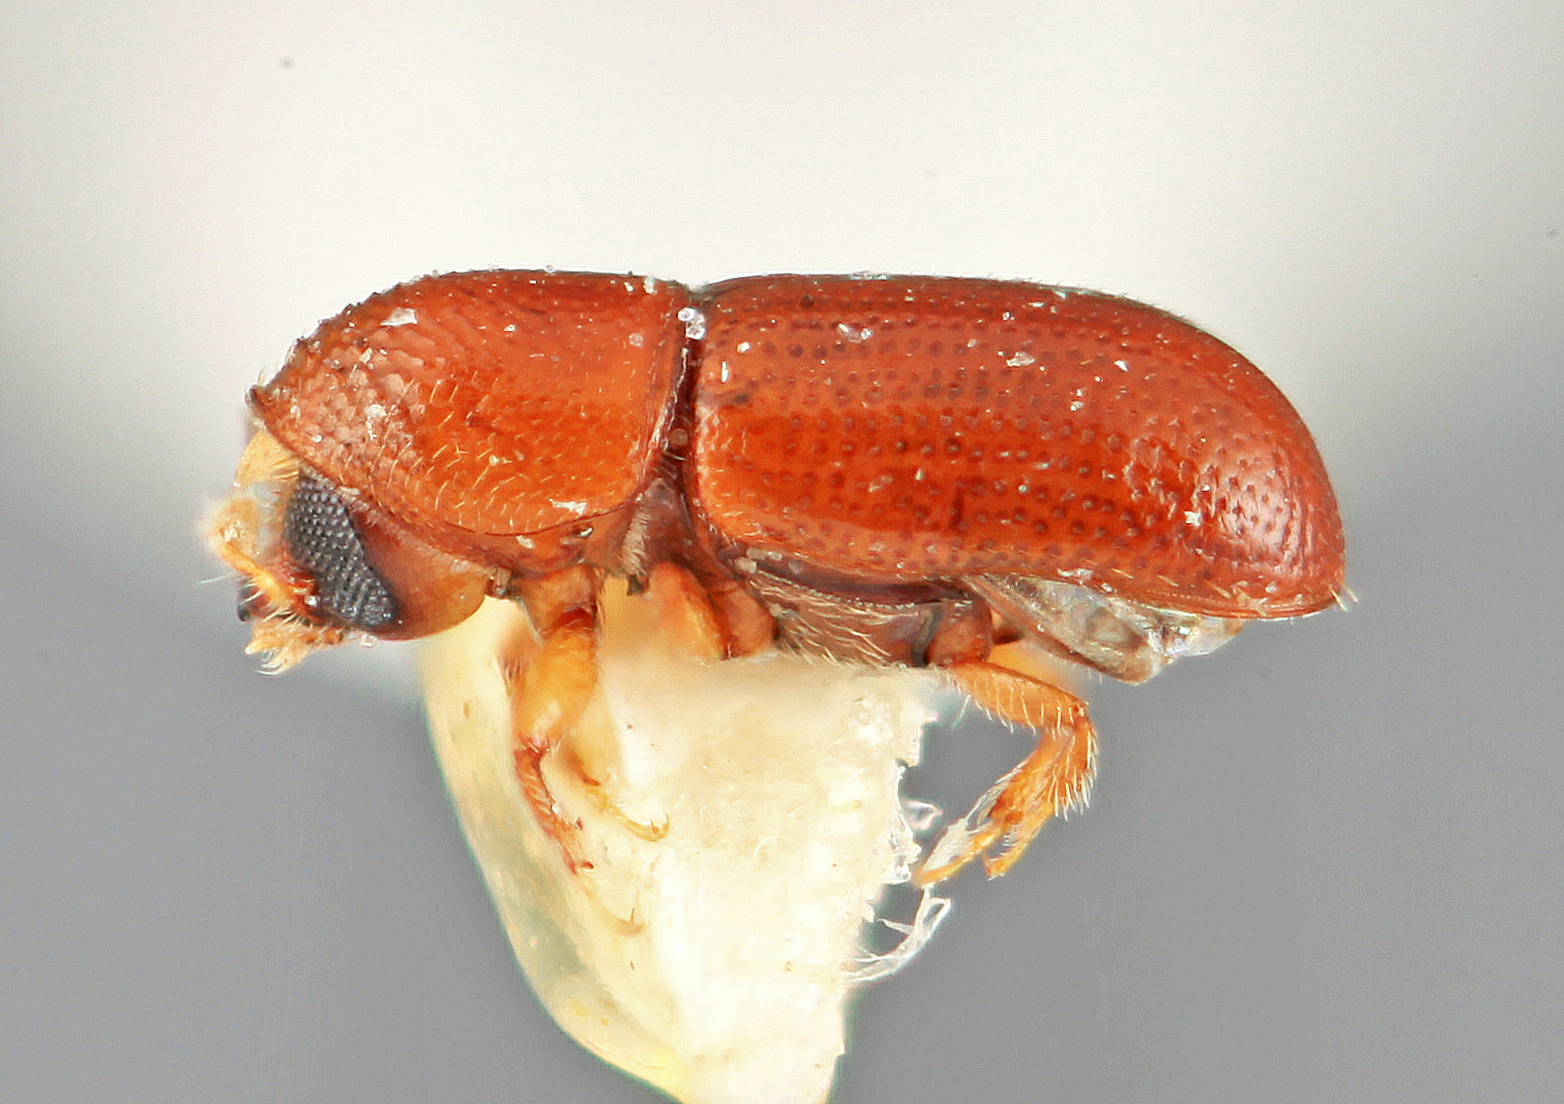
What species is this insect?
Araptus facetus
